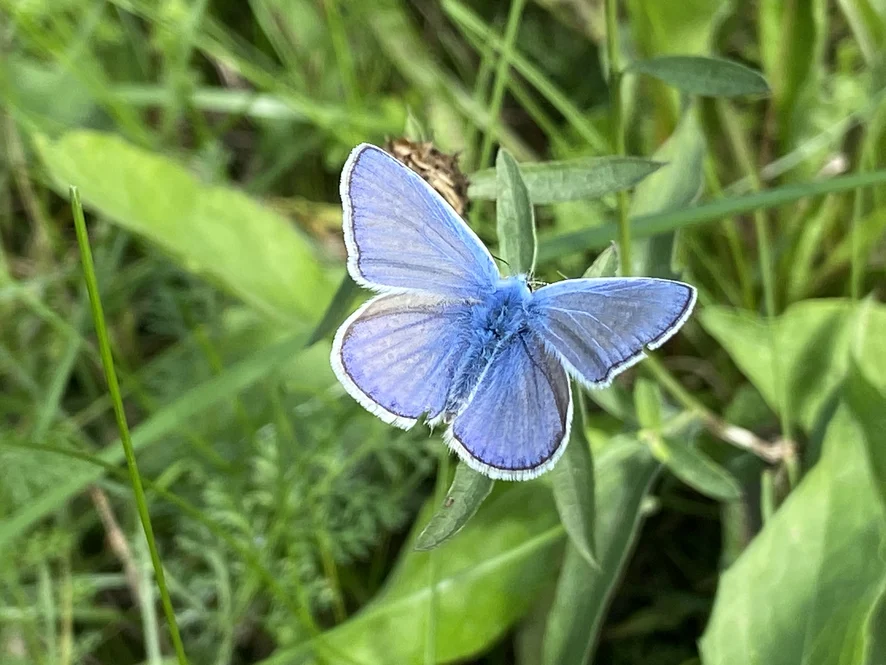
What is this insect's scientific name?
Polyommatus icarus
